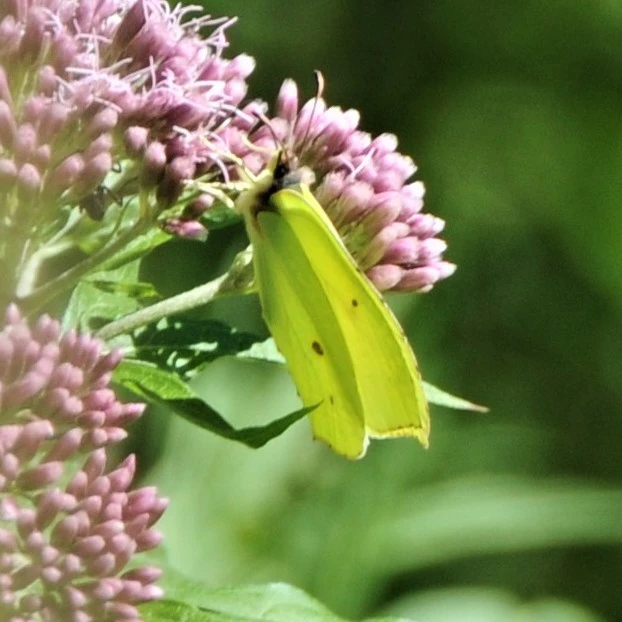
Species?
Gonepteryx rhamni
